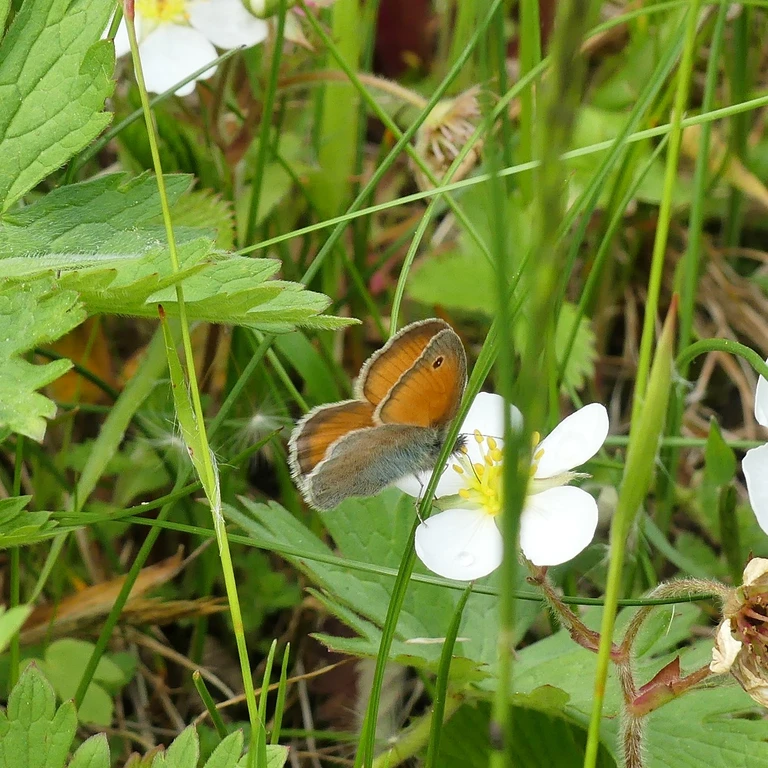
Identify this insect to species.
Coenonympha pamphilus
